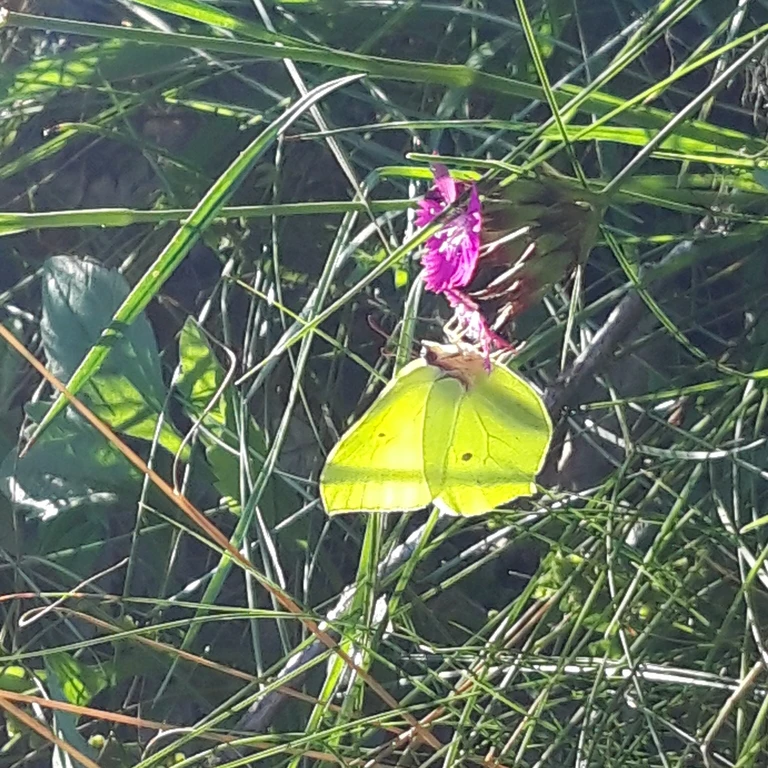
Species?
Gonepteryx rhamni
